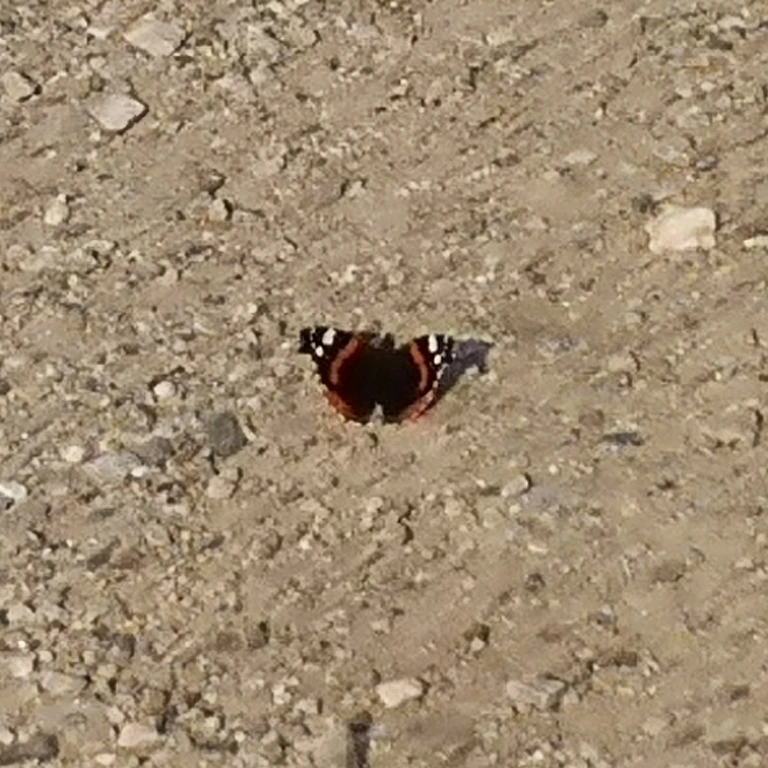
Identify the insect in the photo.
Vanessa atalanta
